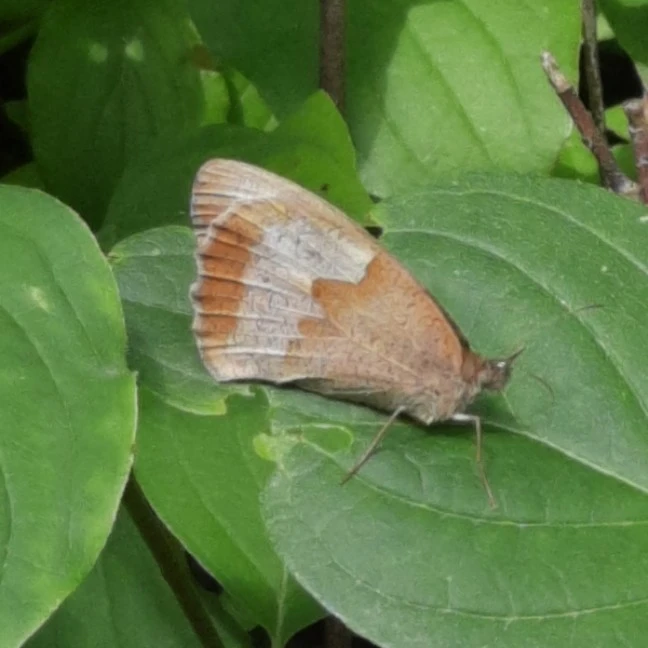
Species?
Maniola jurtina
